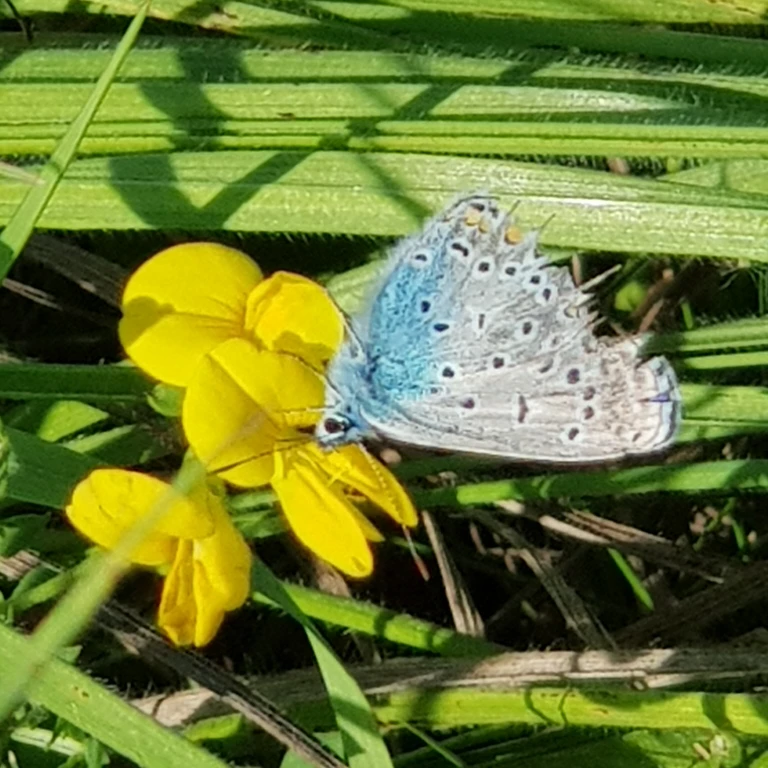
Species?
Polyommatus icarus
